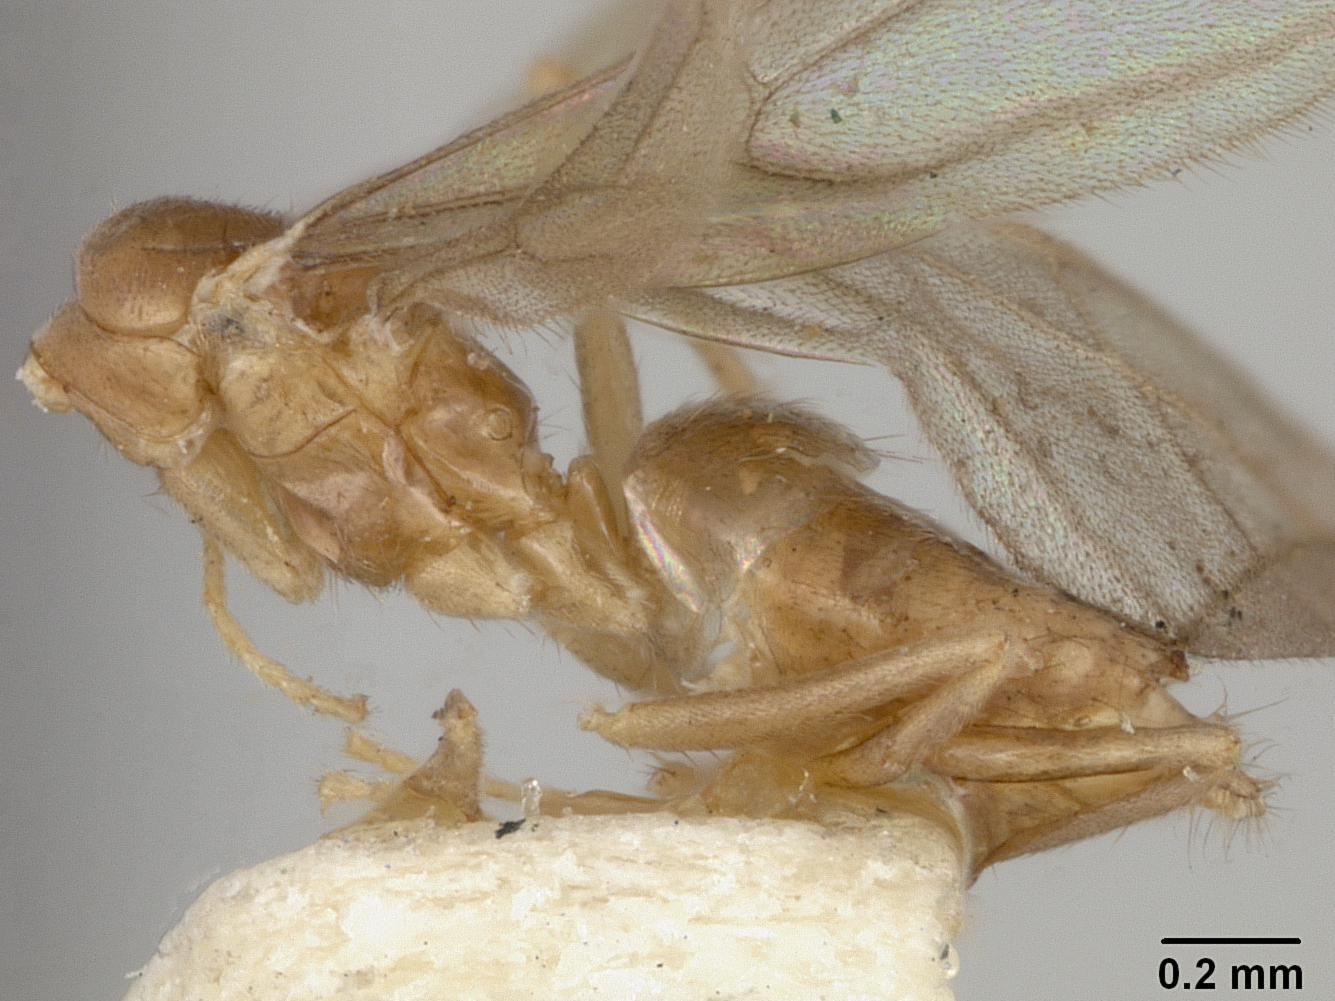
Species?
Prenolepis vitiensis
